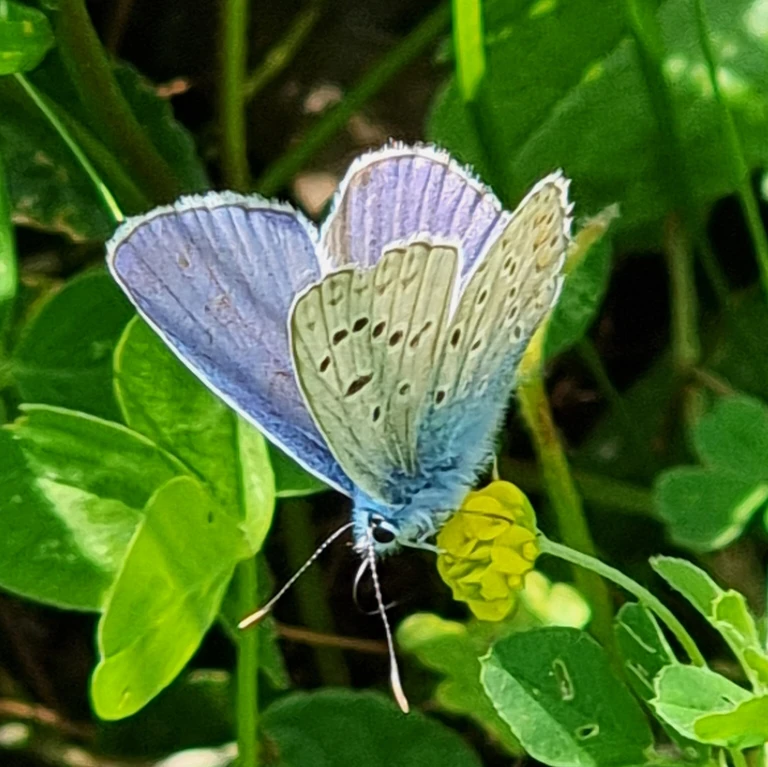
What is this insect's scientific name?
Polyommatus icarus
